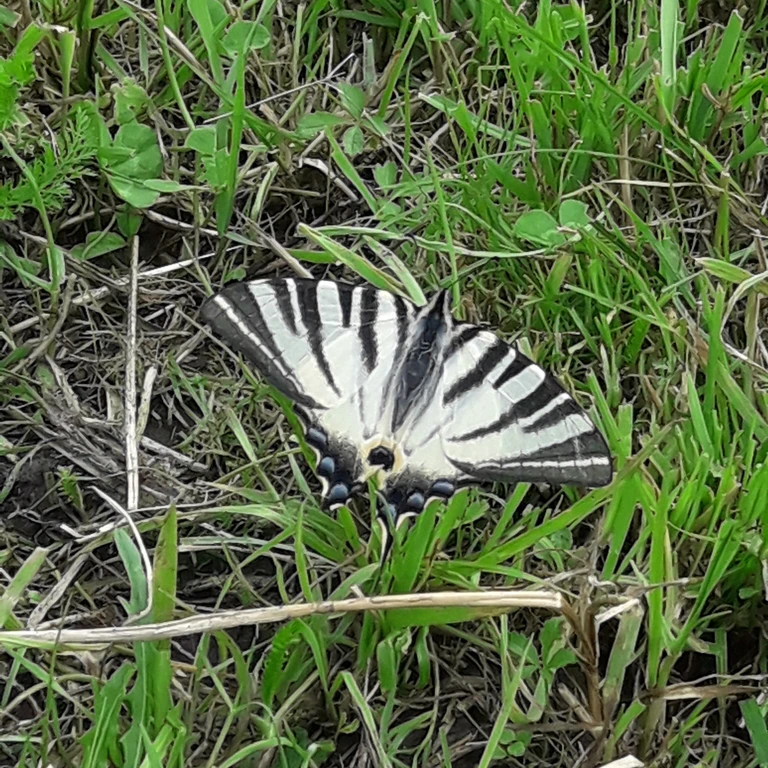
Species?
Iphiclides podalirius
